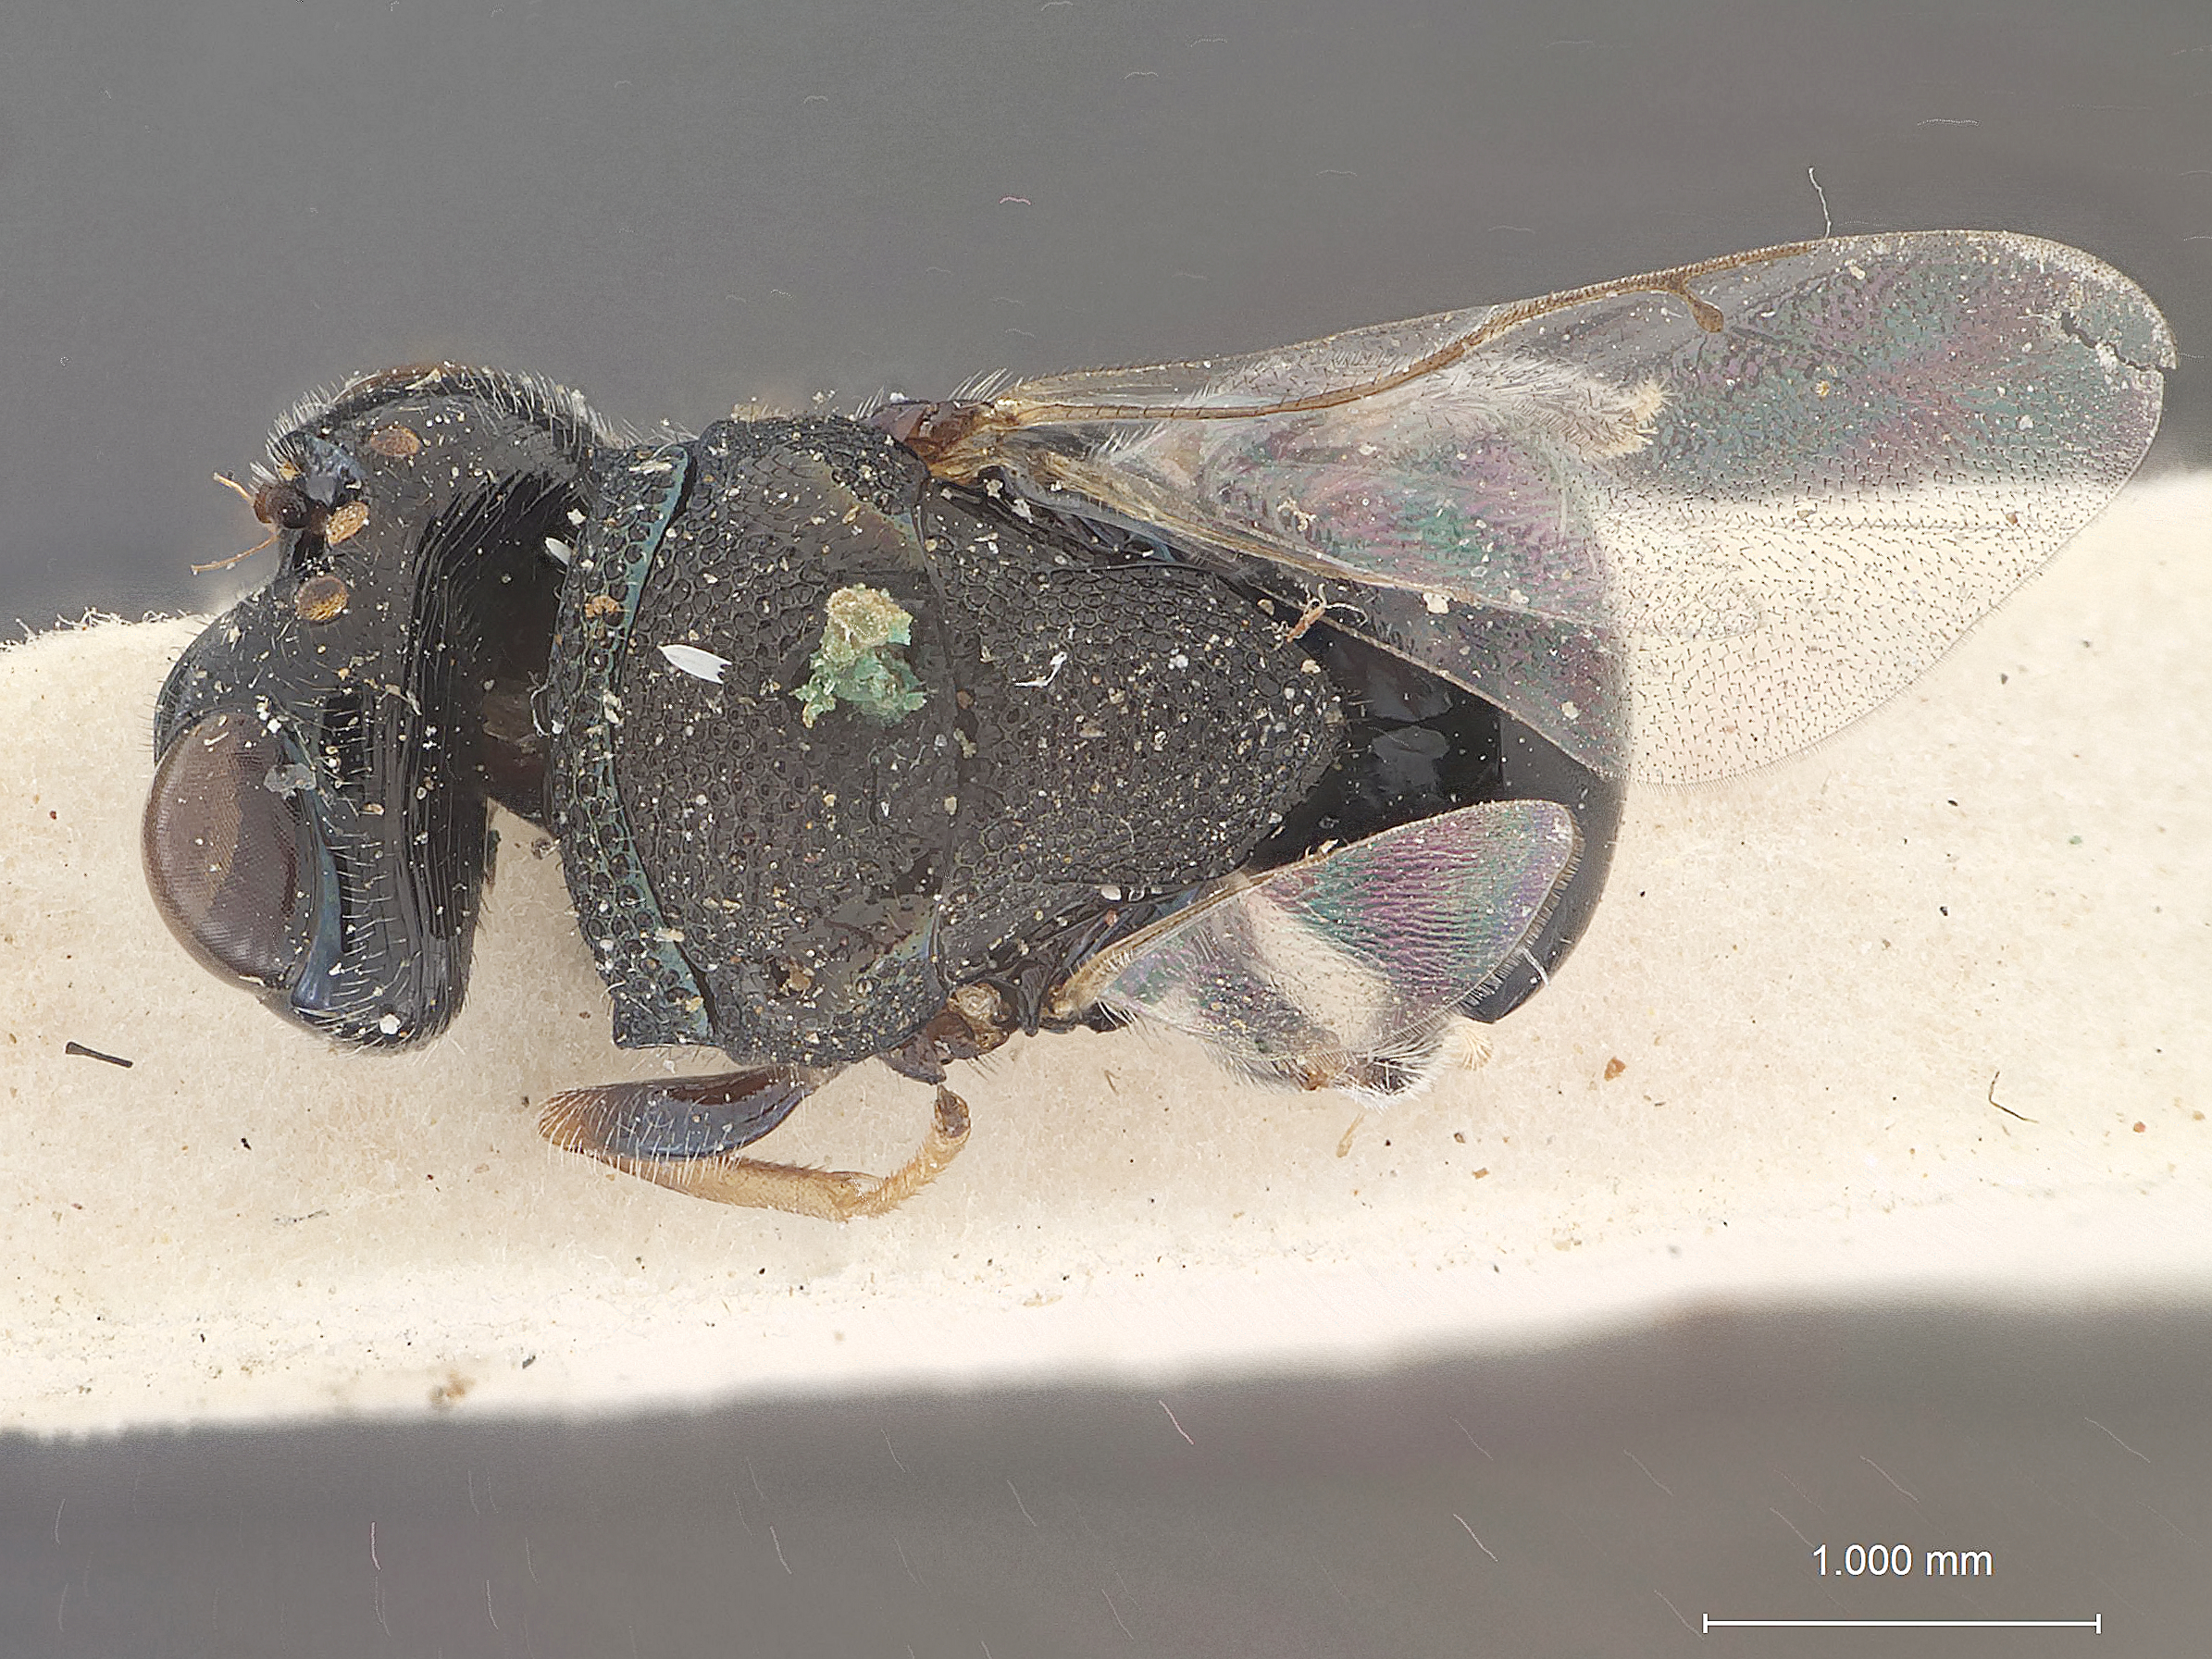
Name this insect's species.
Perilampus desaii
